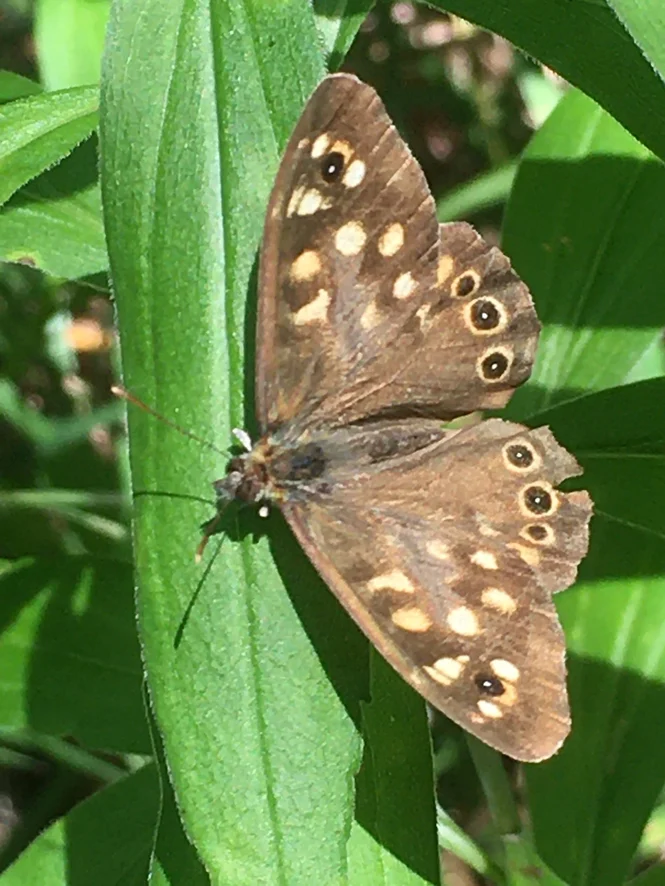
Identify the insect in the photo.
Pararge aegeria
